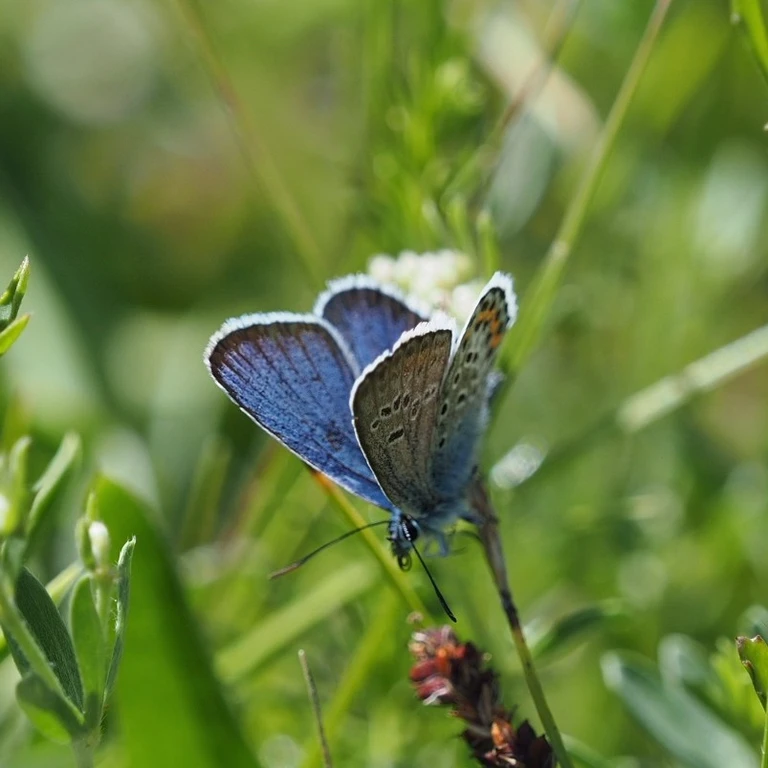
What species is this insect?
Plebejus argus
